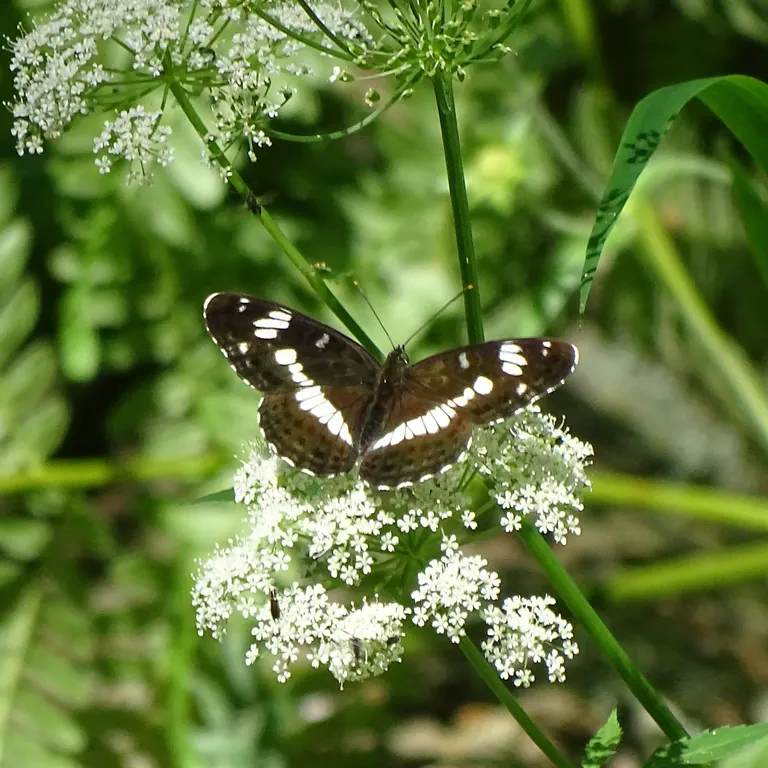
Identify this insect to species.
Limenitis camilla (also Ladoga camilla)
